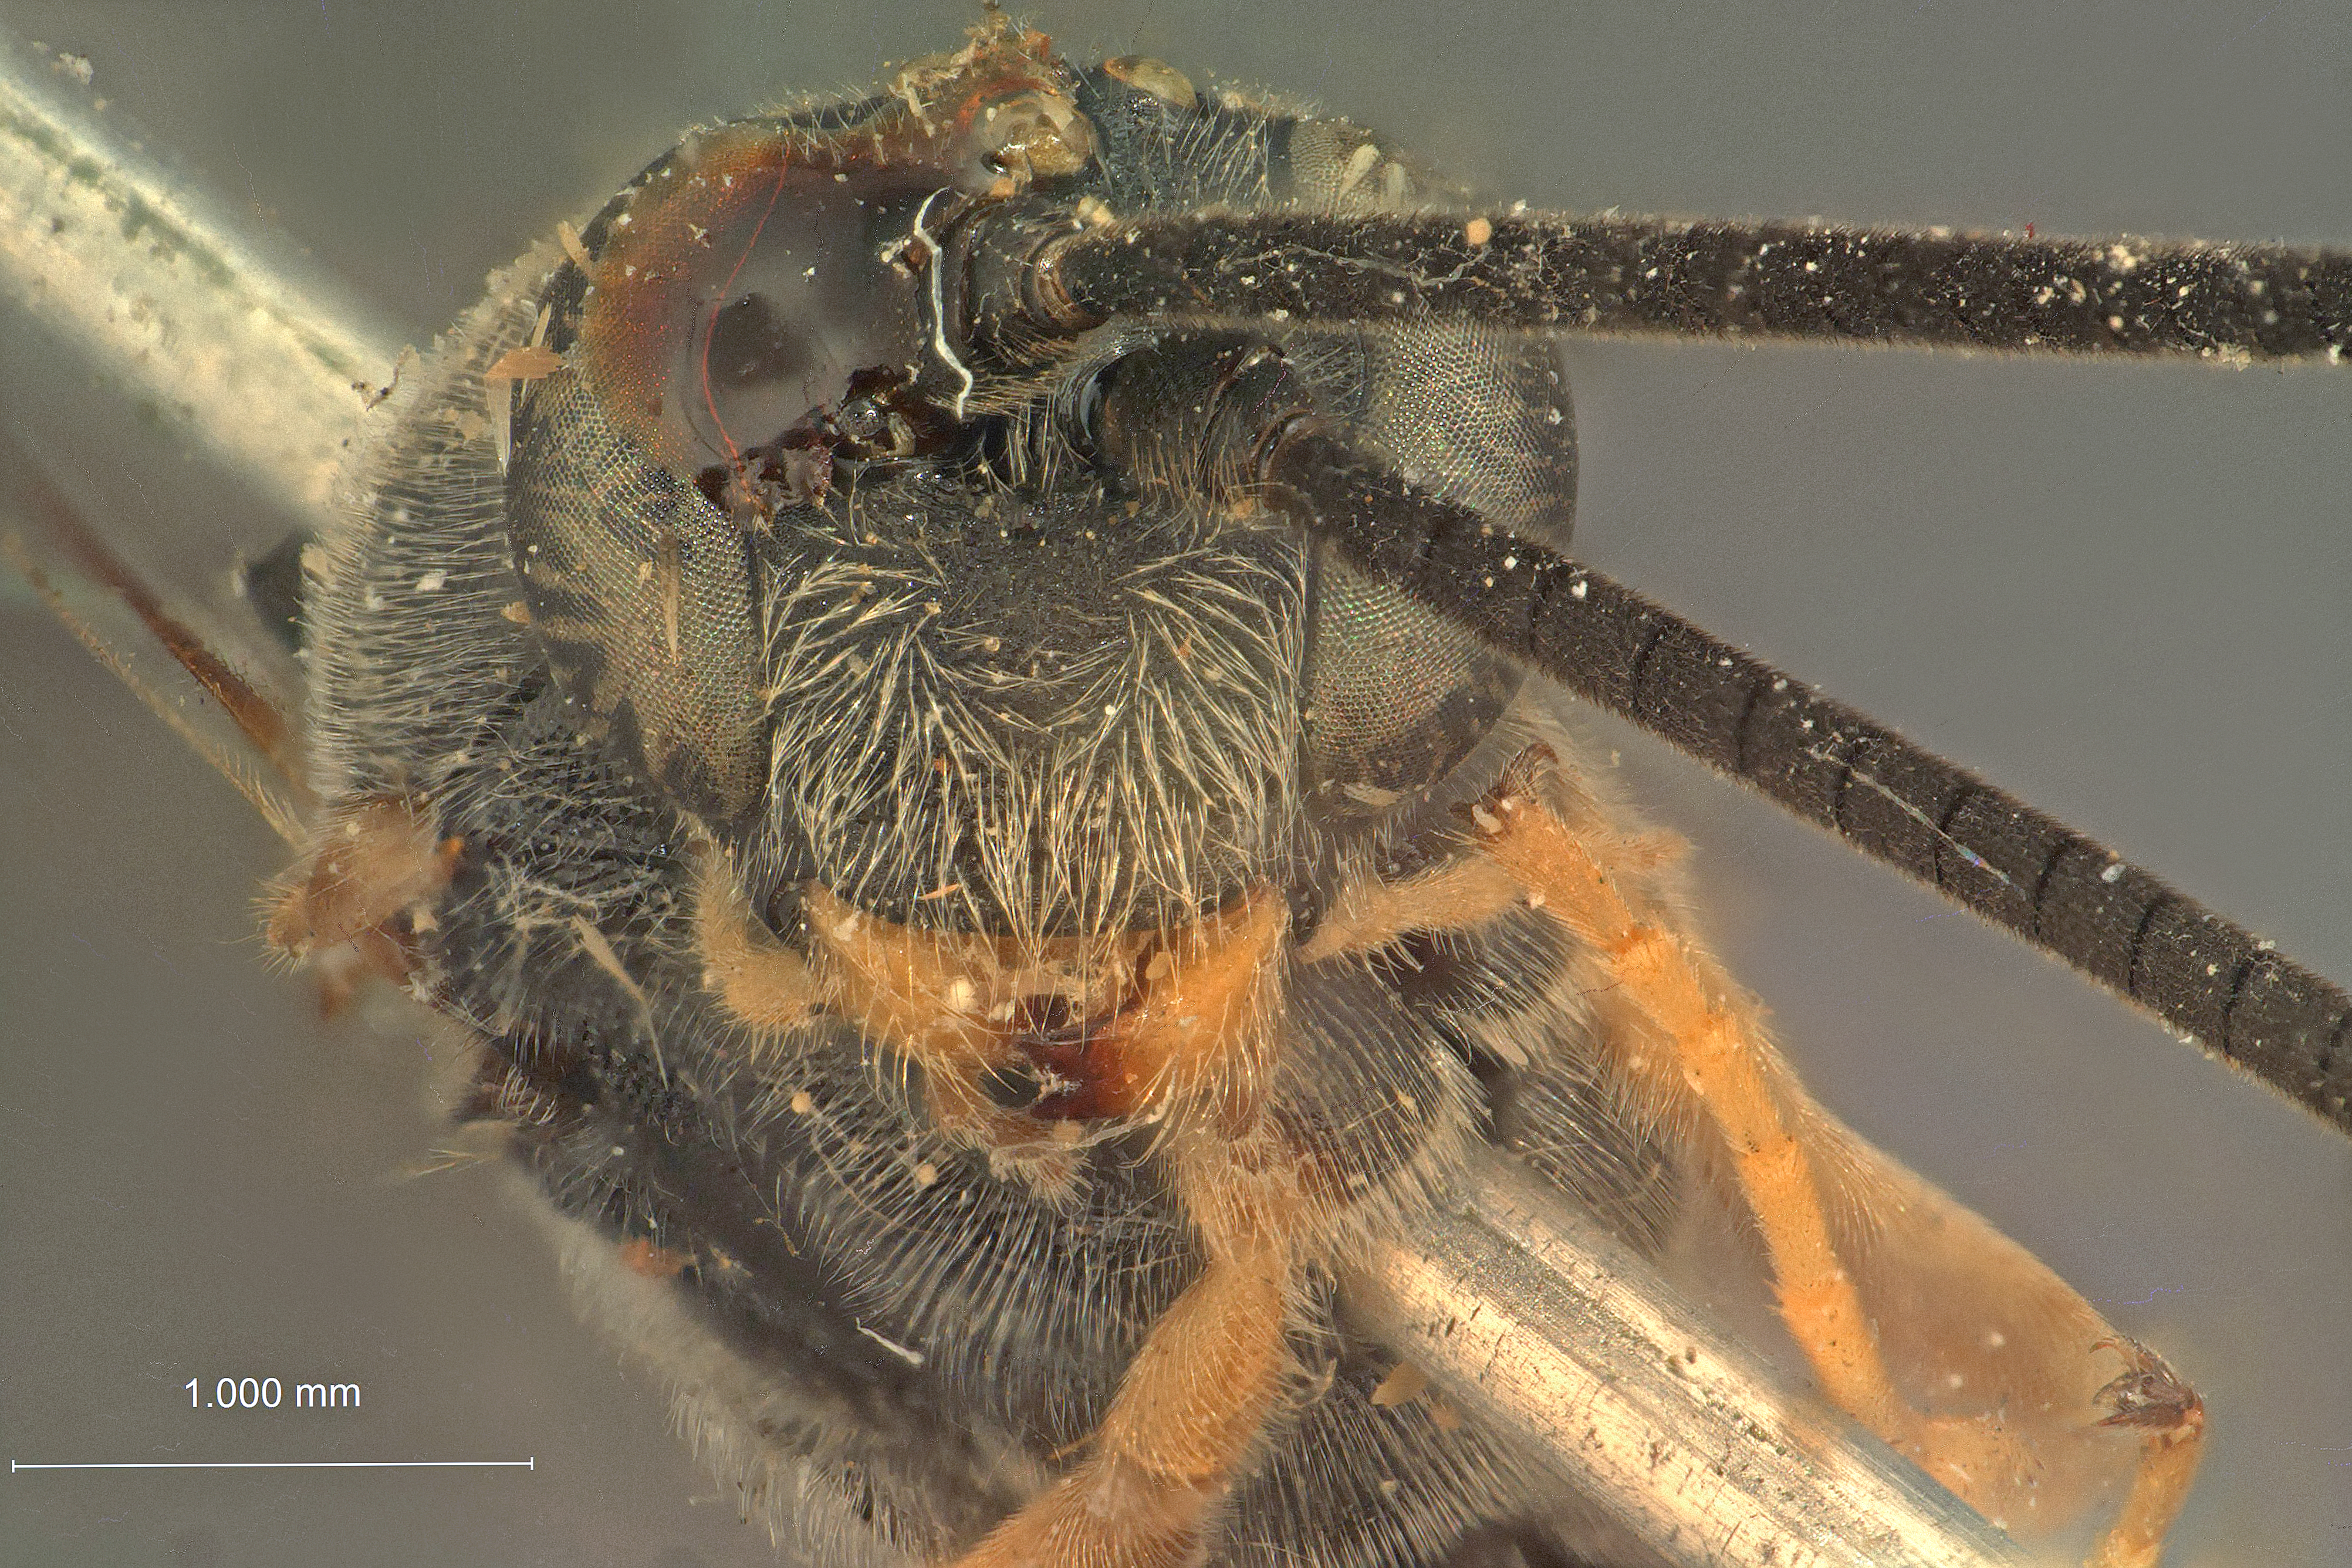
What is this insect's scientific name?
Campoplex bicoloripes
